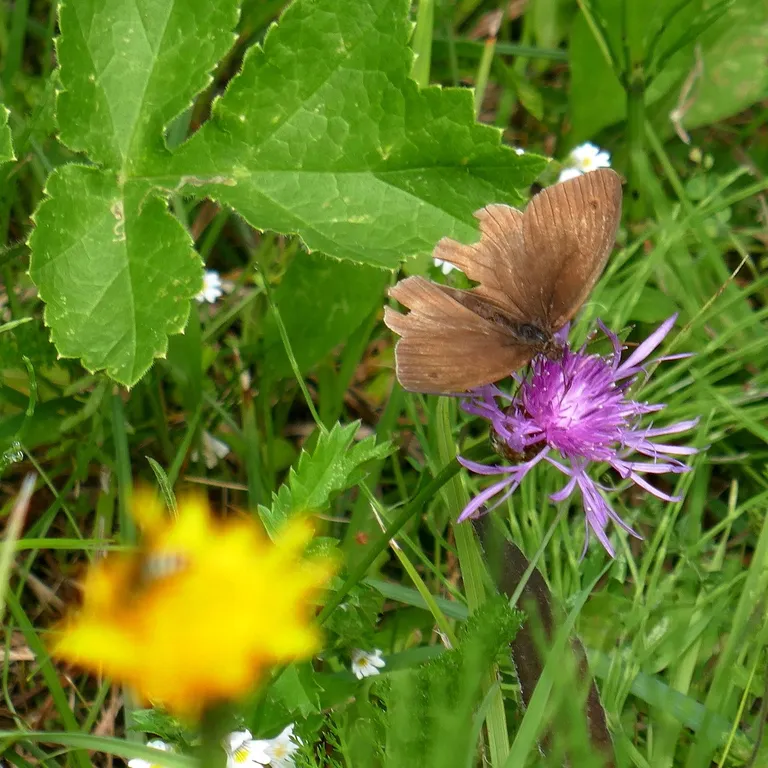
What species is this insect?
Maniola jurtina
